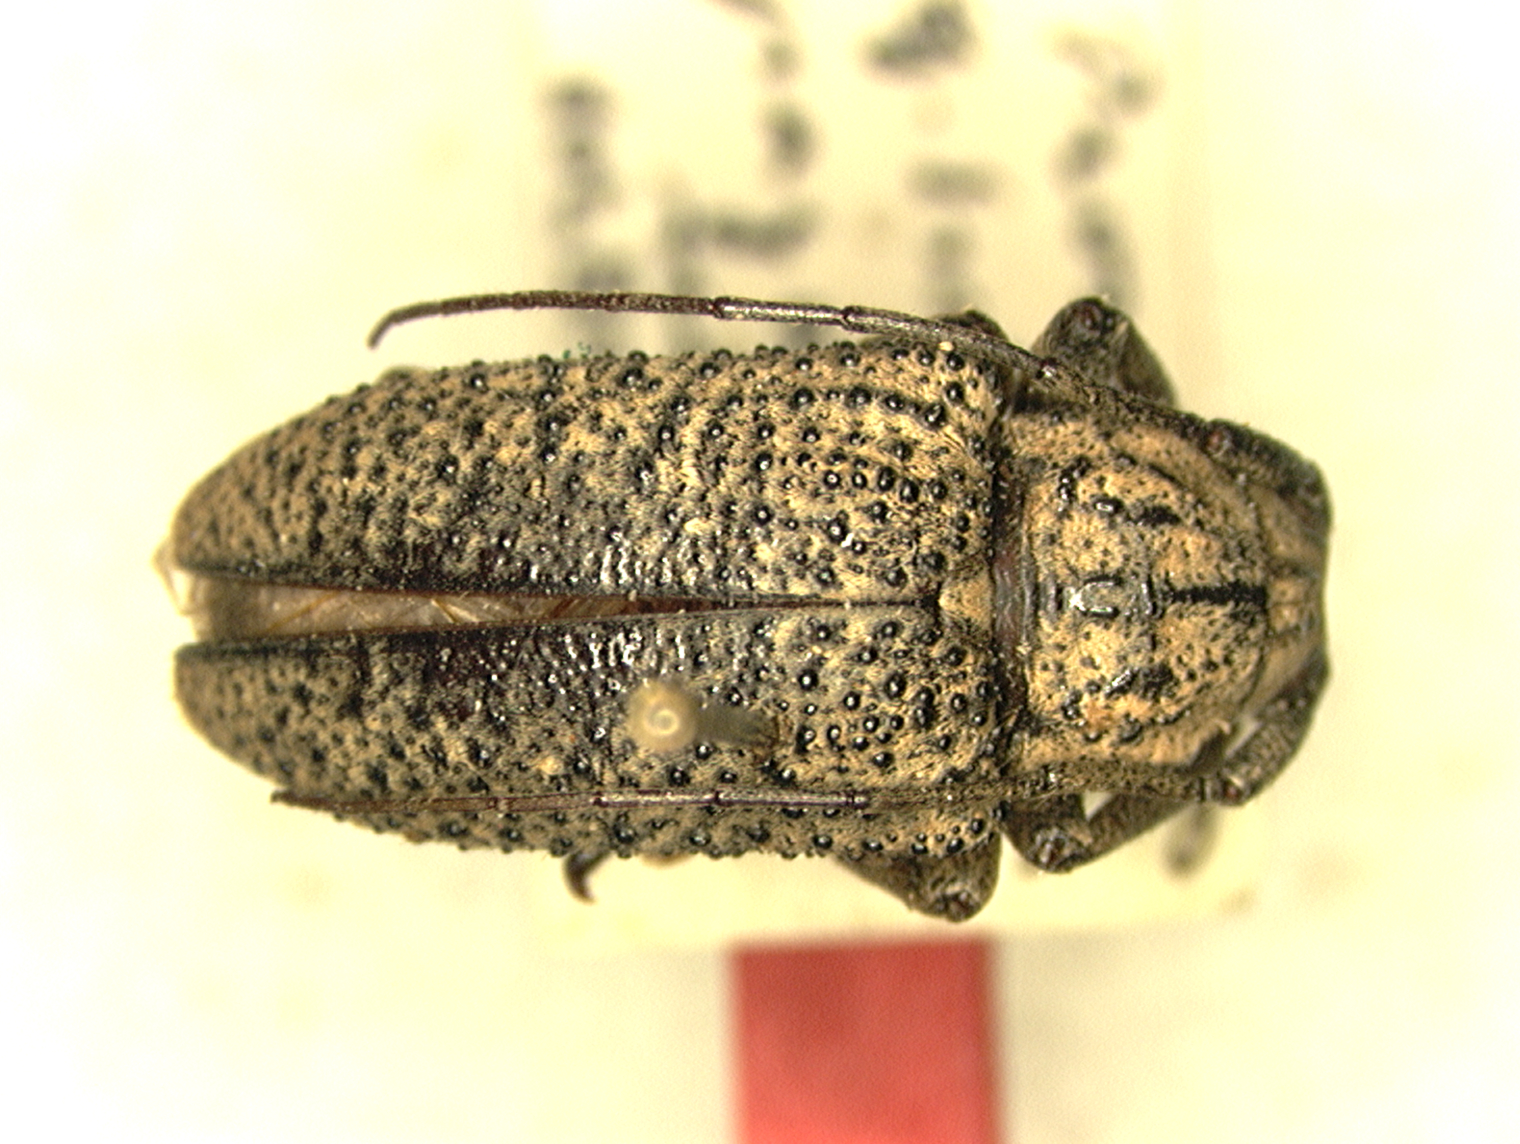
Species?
Prosoplus paganoides
